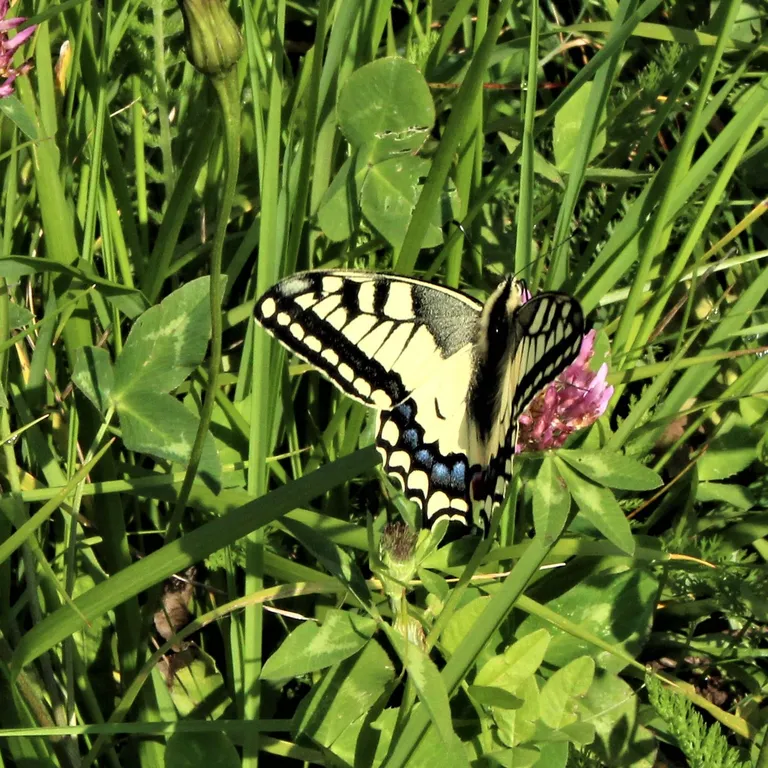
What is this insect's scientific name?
Papilio machaon
